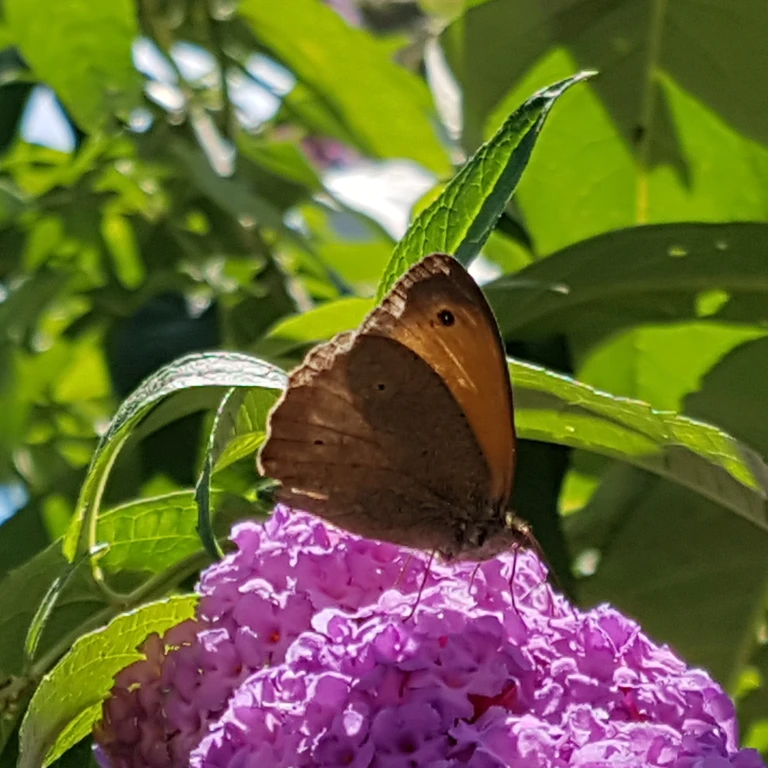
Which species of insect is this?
Maniola jurtina
